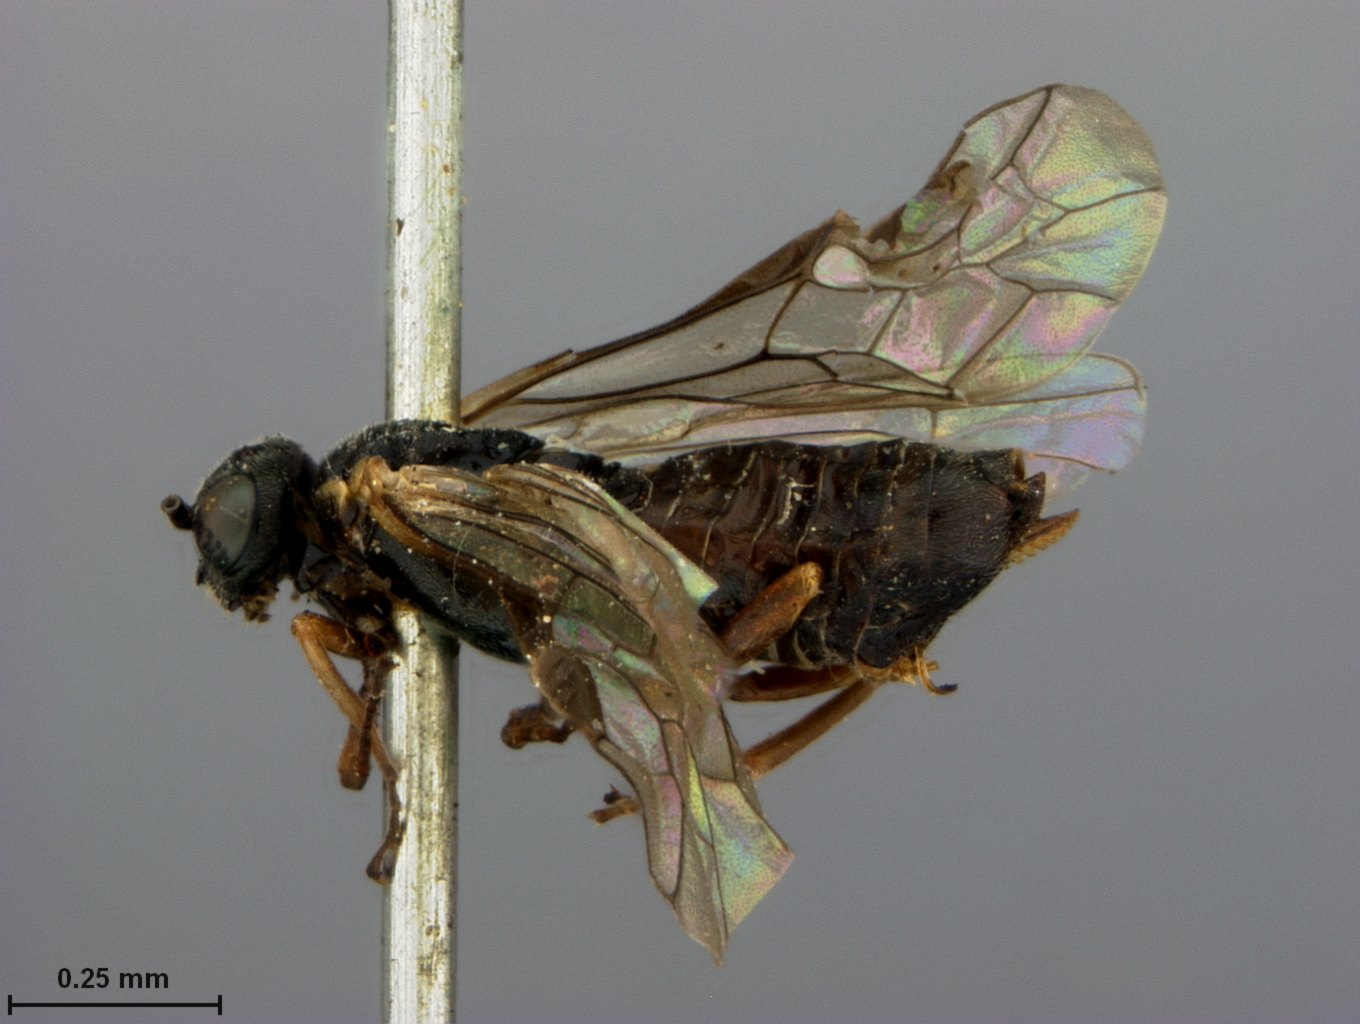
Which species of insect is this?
Periclista subtruncata
